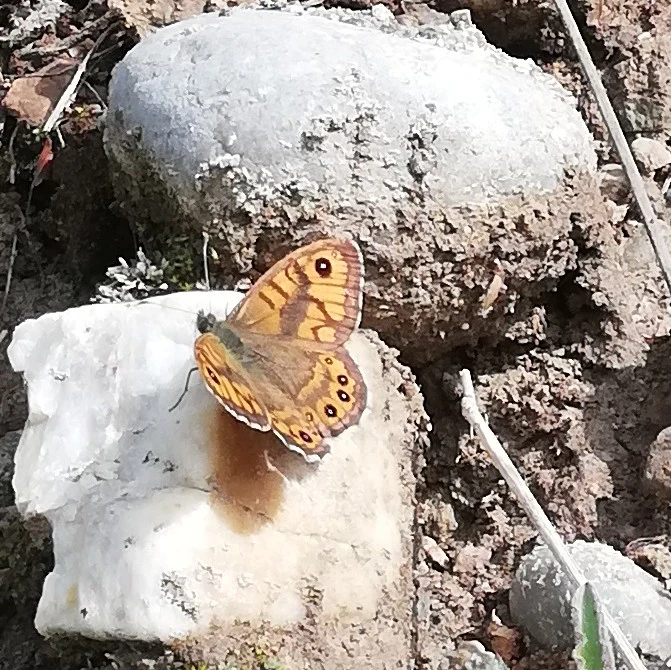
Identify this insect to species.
Lasiommata megera (also Pararge megera)
